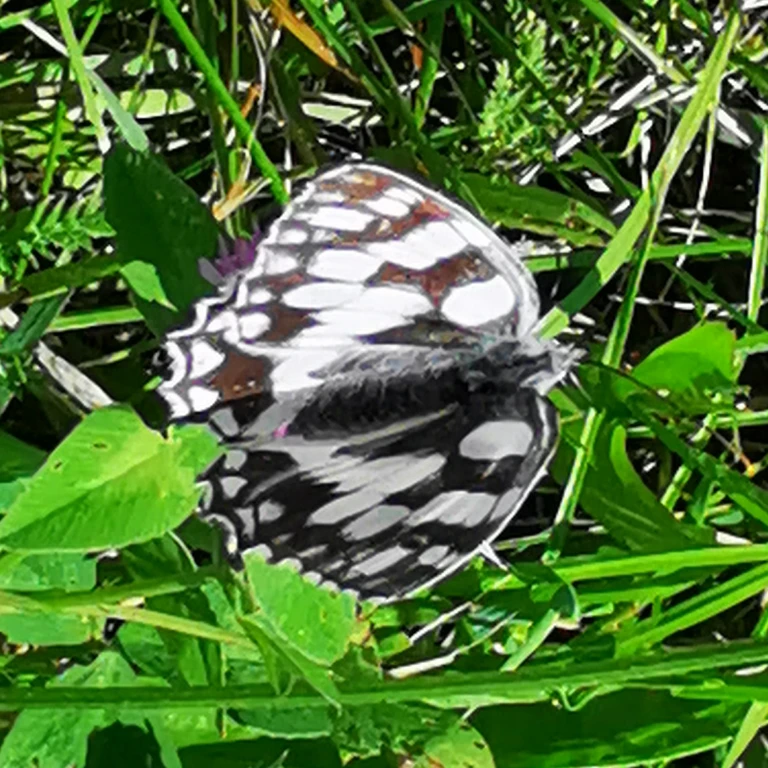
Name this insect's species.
Melanargia galathea
